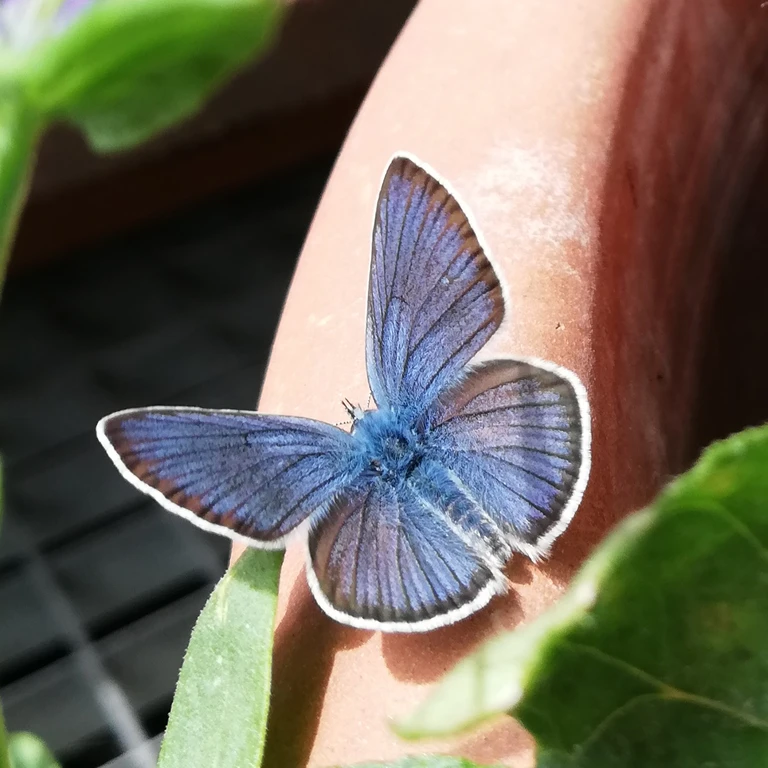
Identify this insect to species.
Cyaniris semiargus
